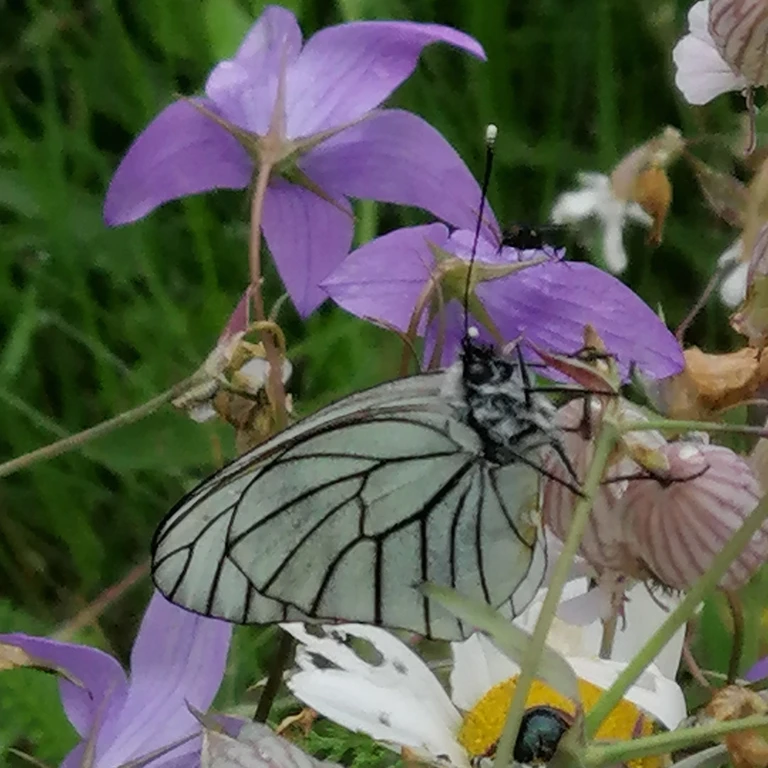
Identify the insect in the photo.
Aporia crataegi
